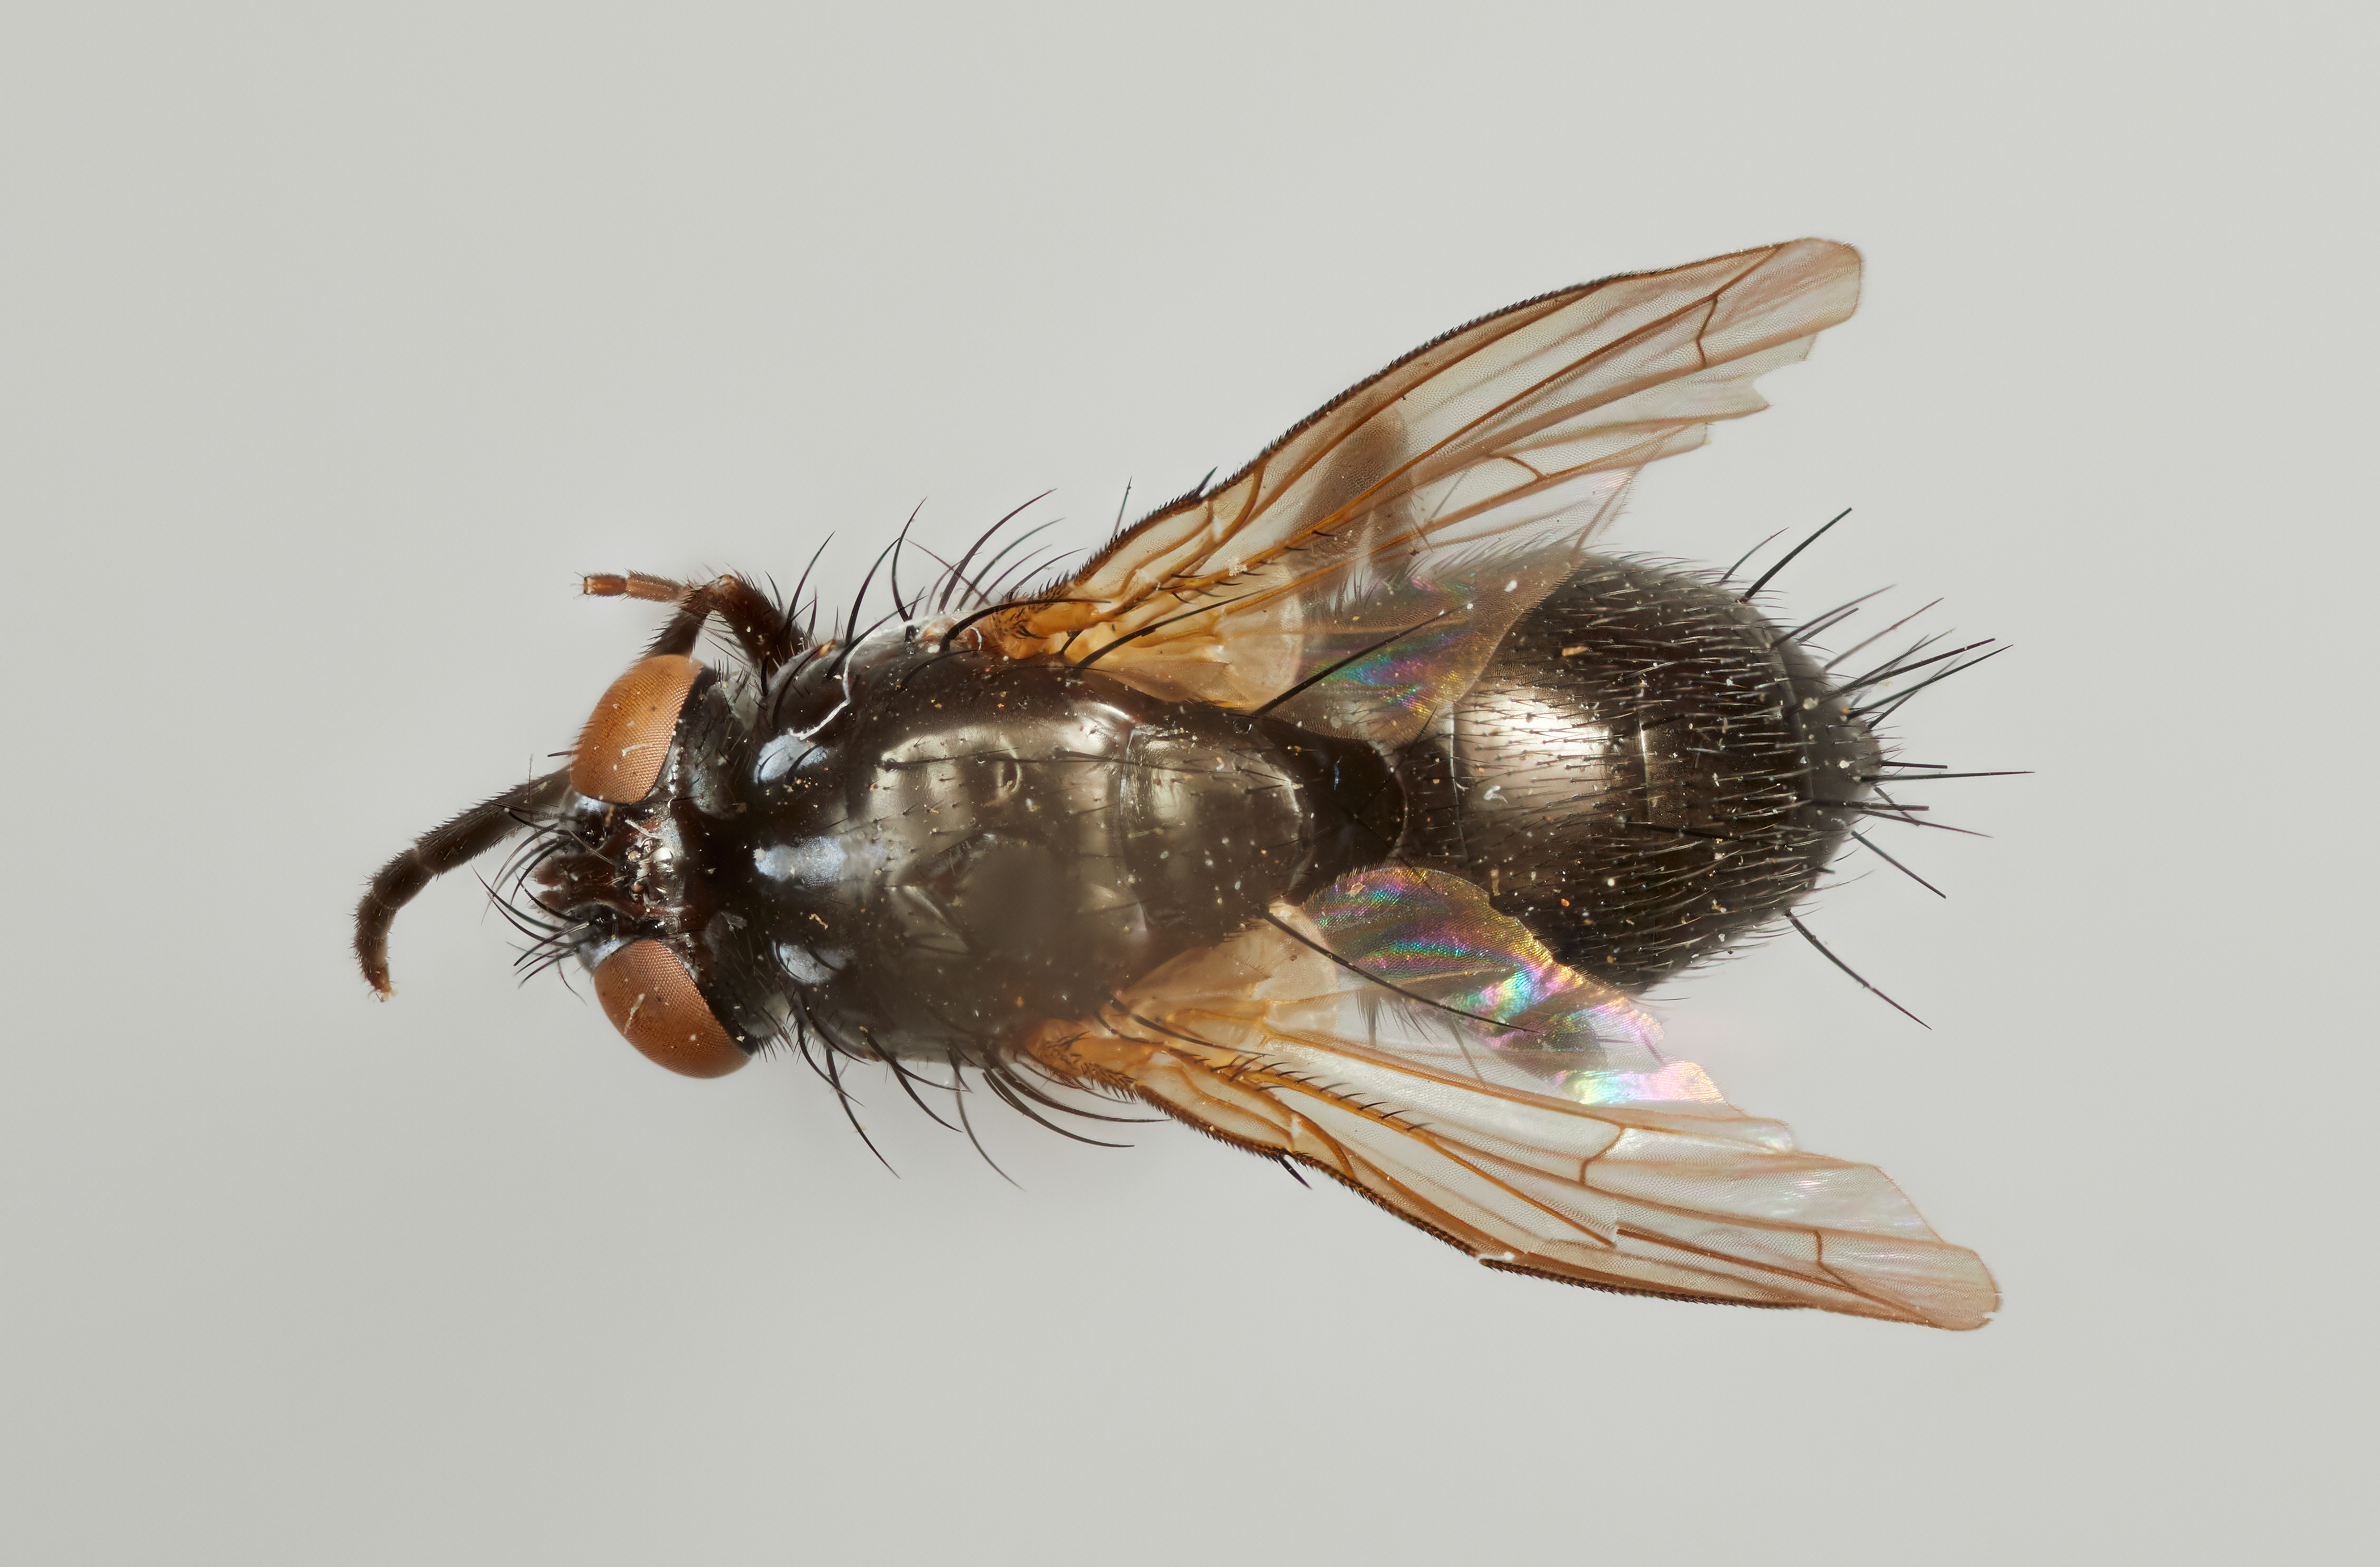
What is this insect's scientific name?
Metallicomintho abdominalis
